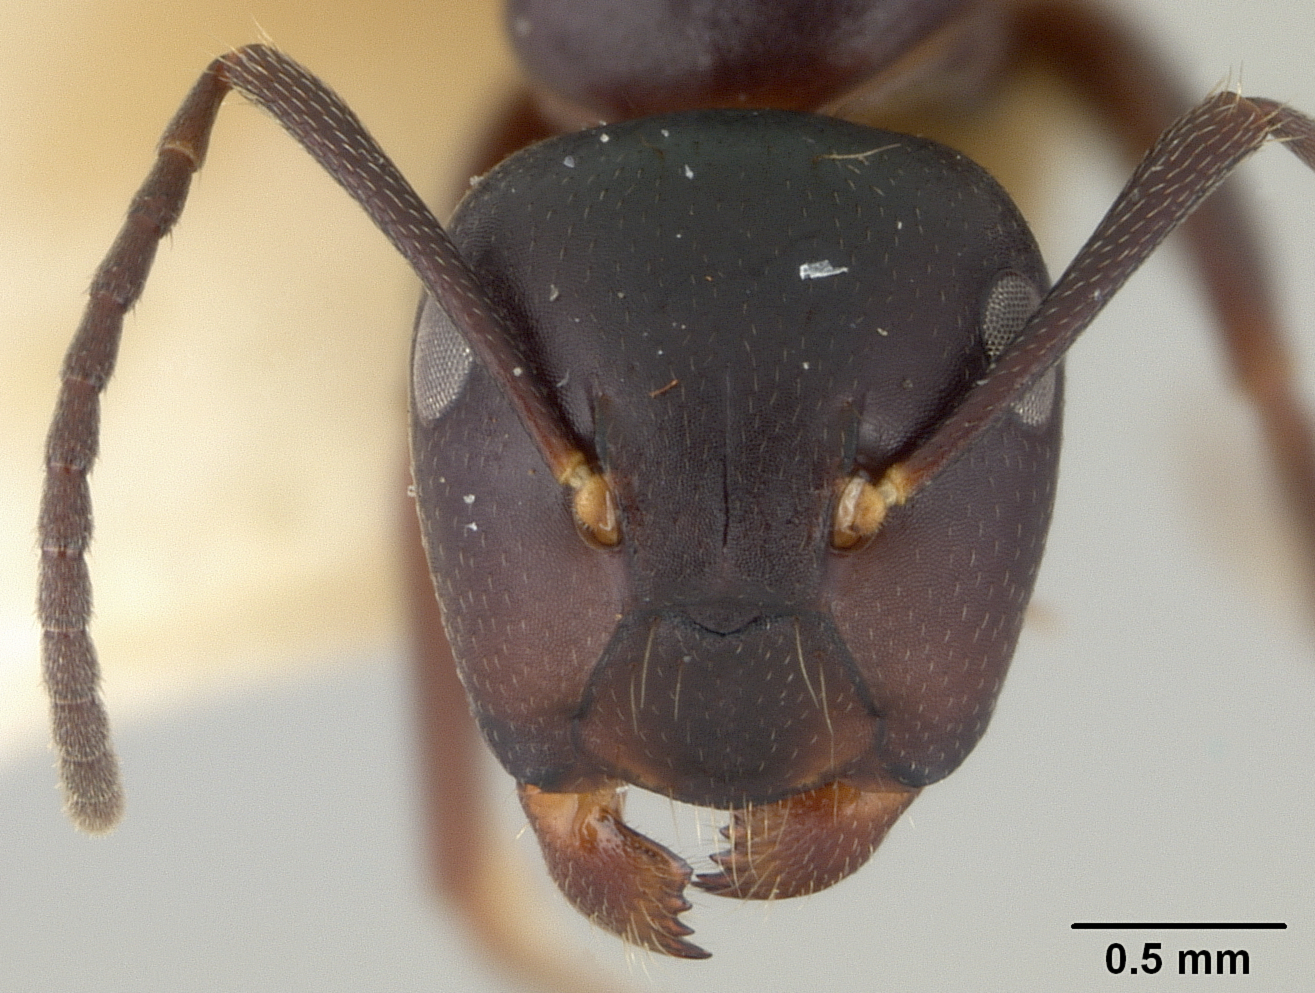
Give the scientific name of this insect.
Camponotus cristatus
